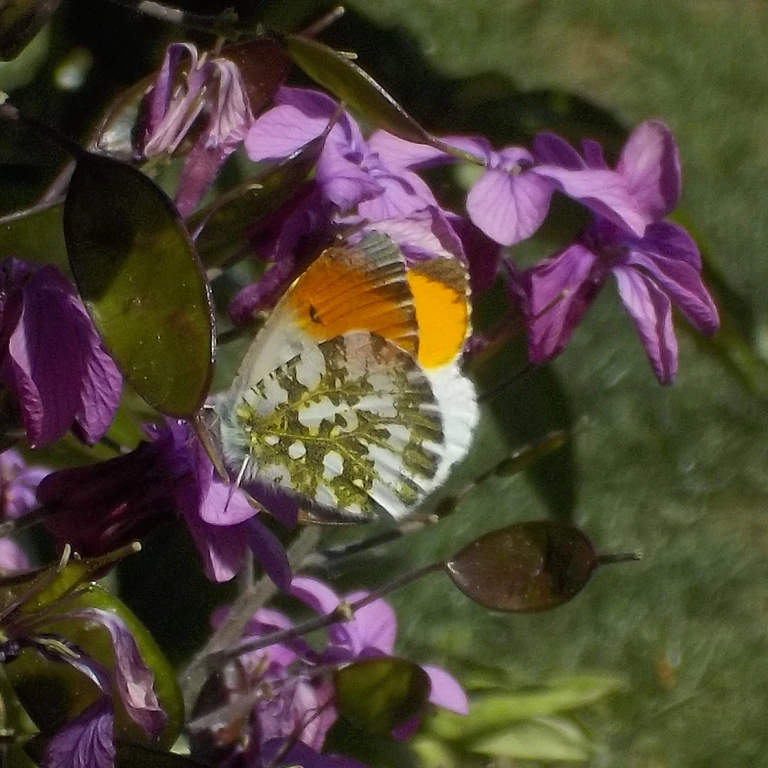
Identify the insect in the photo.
Anthocharis cardamines
